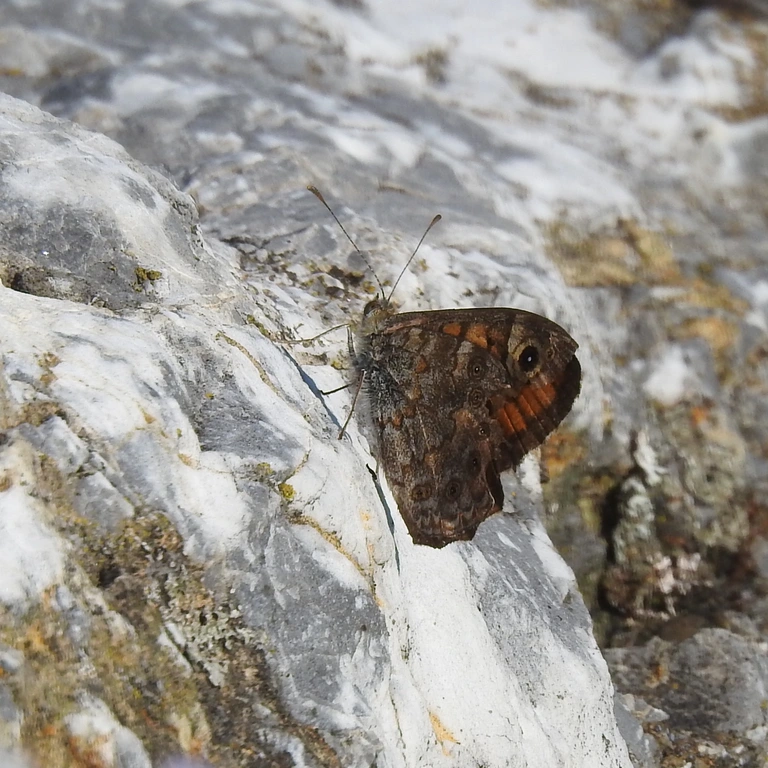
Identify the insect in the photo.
Lasiommata megera (also Pararge megera)
